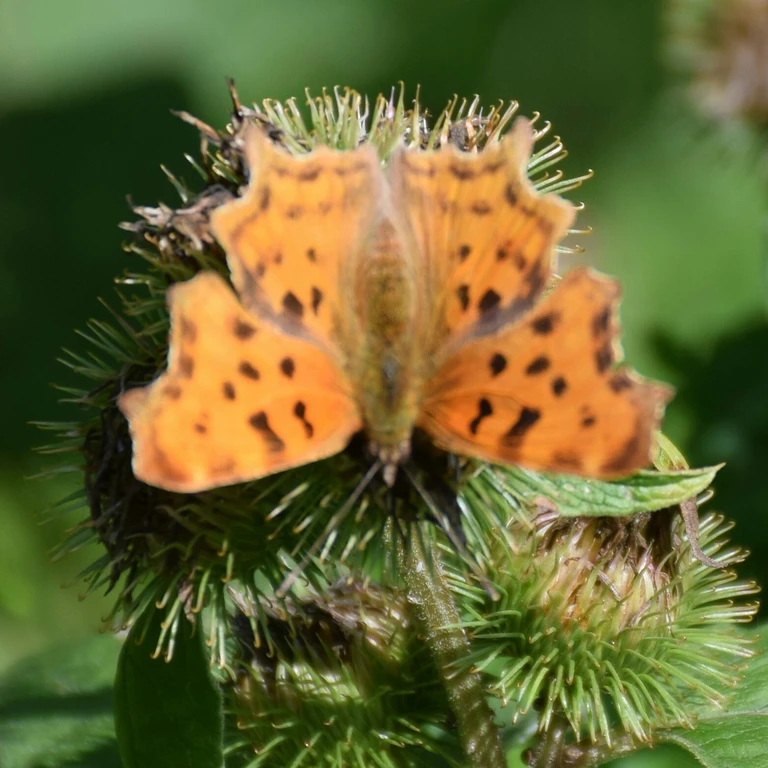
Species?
Polygonia c-album
